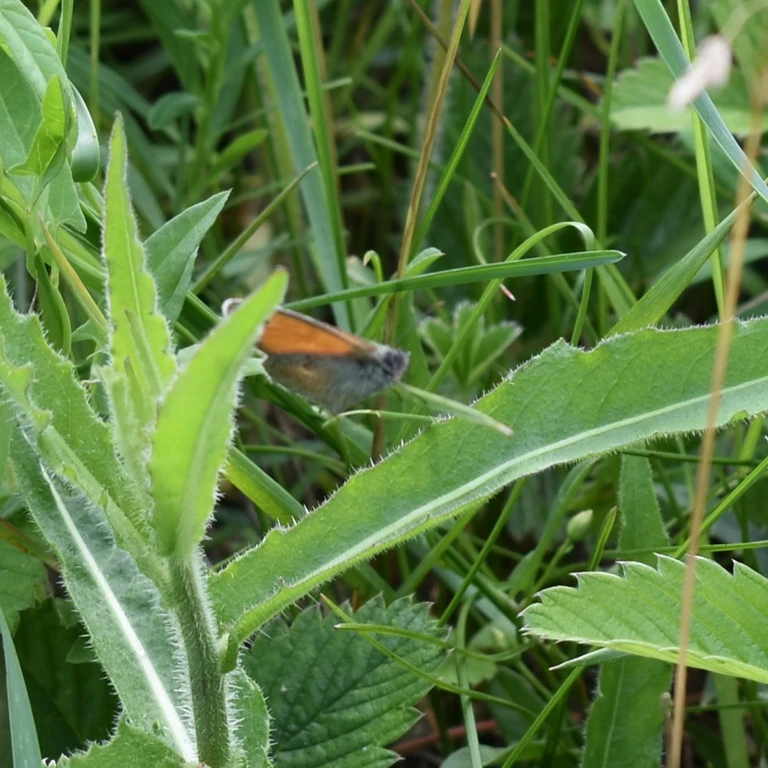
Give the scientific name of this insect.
Coenonympha pamphilus
